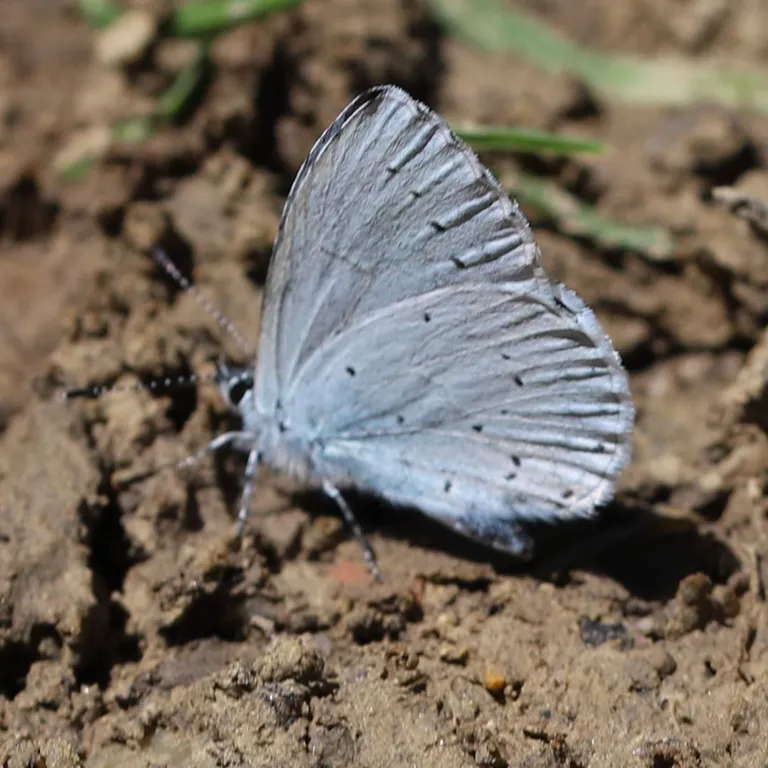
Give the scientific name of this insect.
Celastrina argiolus
